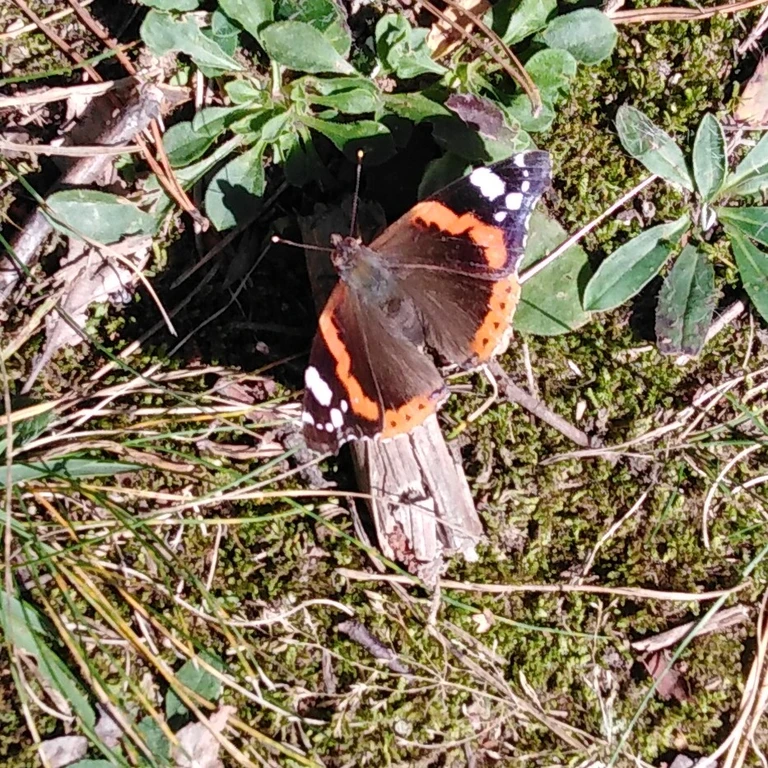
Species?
Vanessa atalanta
